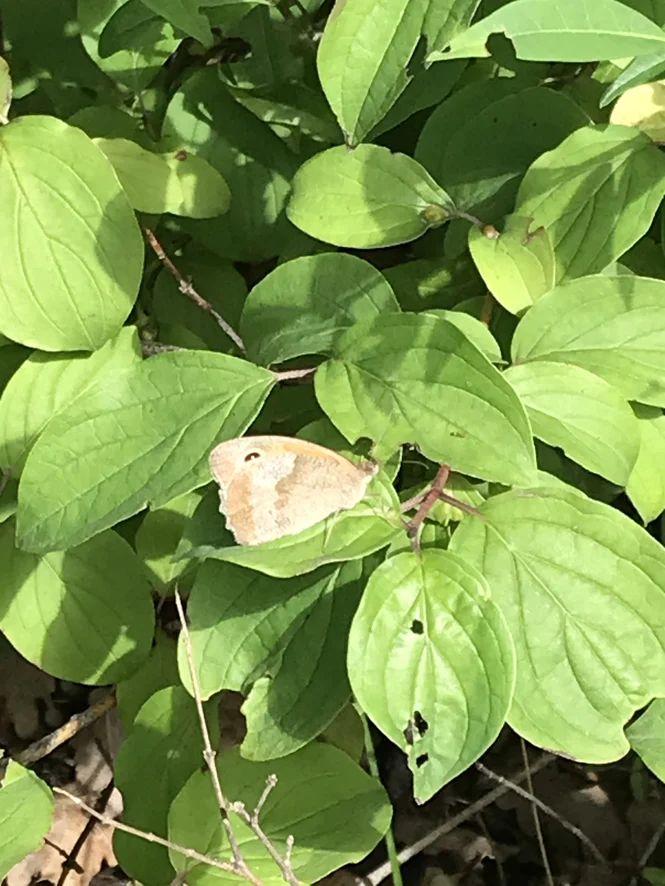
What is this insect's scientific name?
Maniola jurtina
